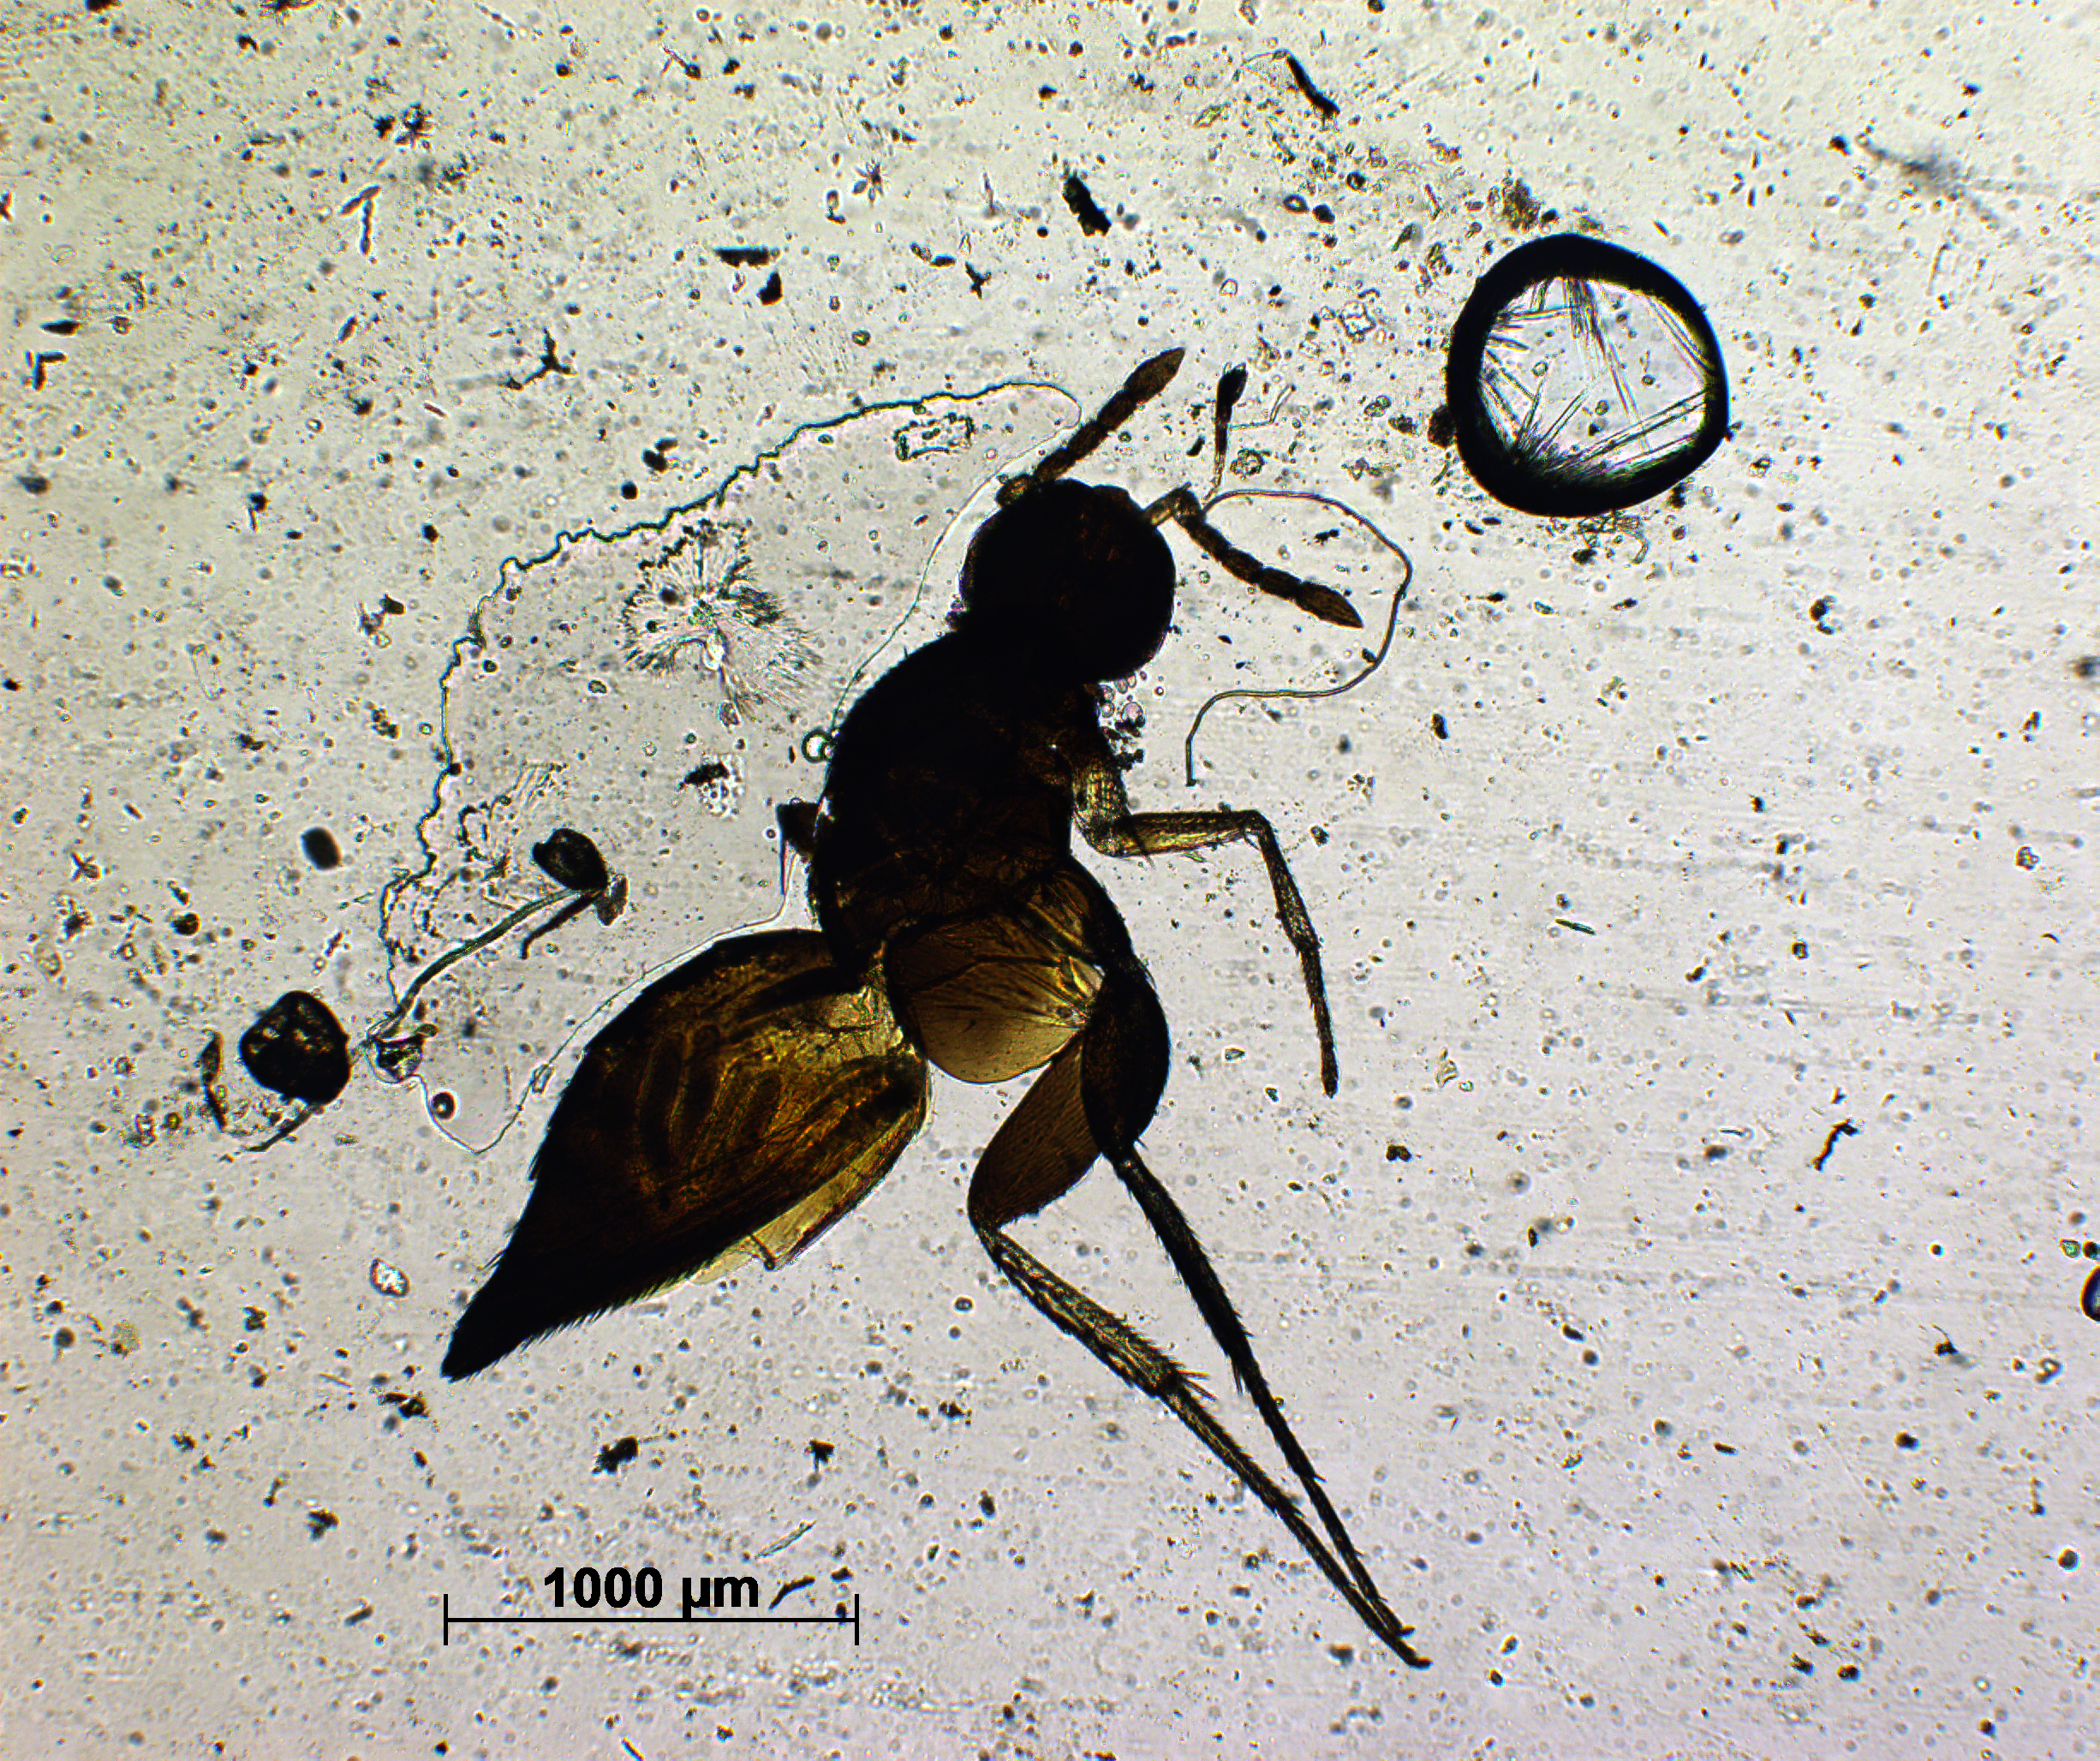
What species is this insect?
Elasmus krishnagiriensis
